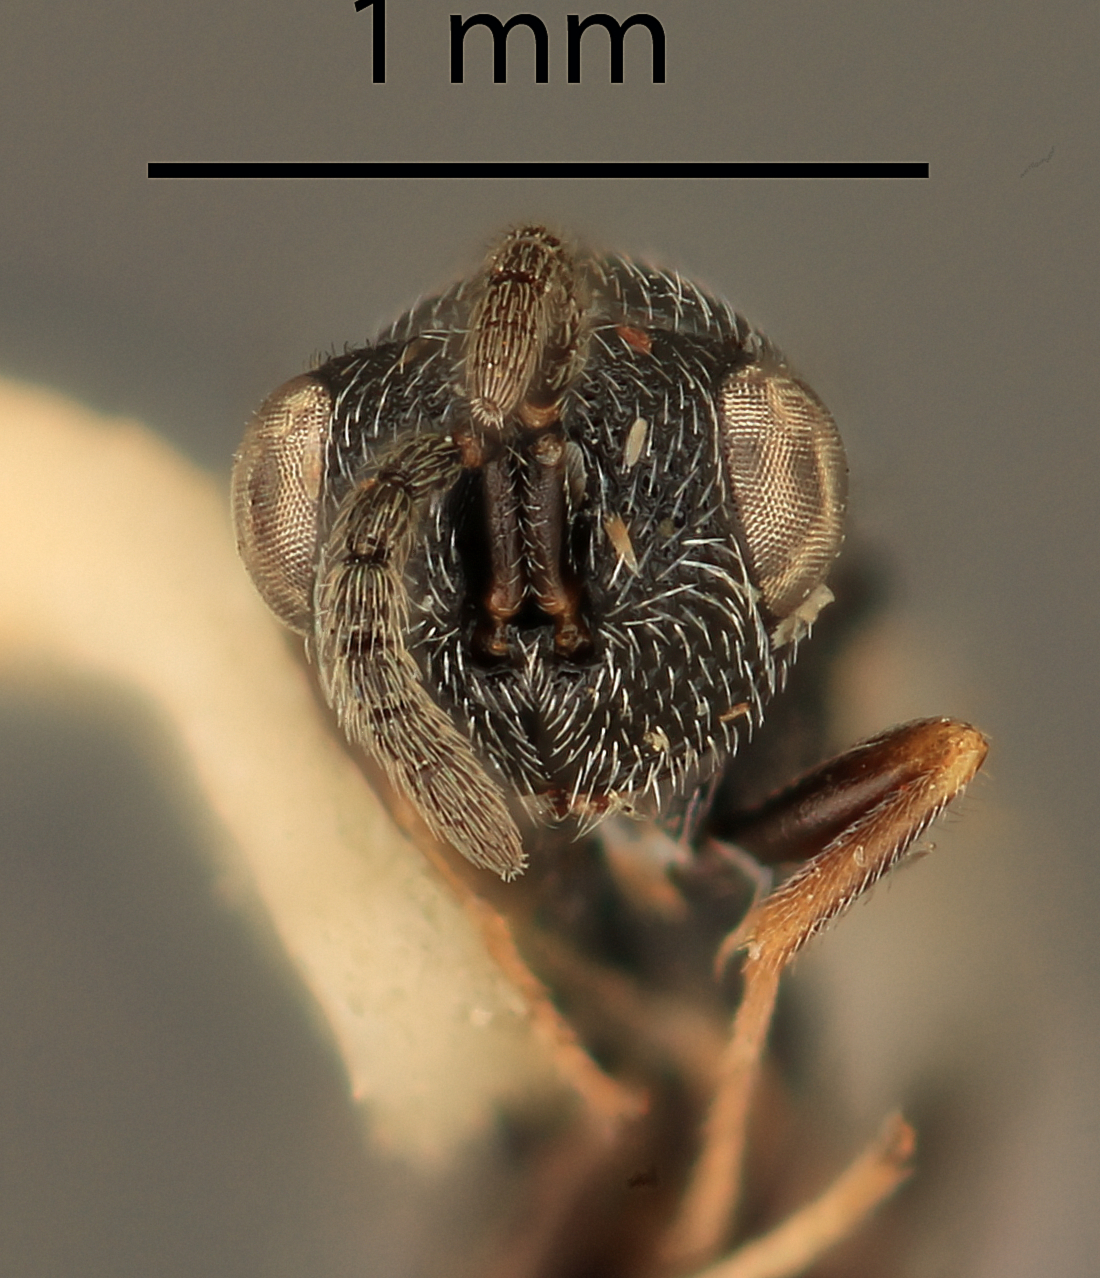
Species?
Eurytoma extremitatis
